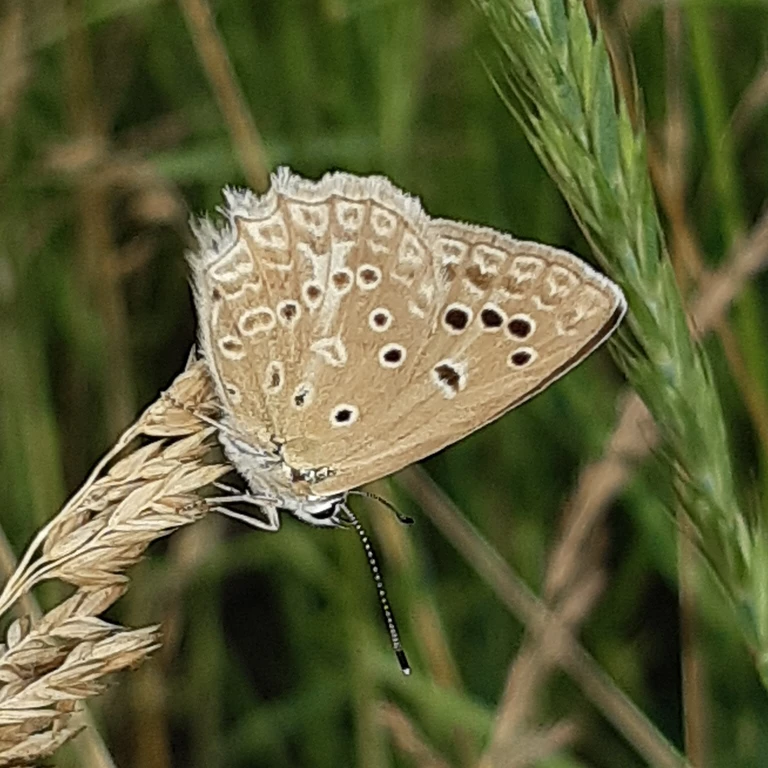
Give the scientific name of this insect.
Polyommatus daphnis
